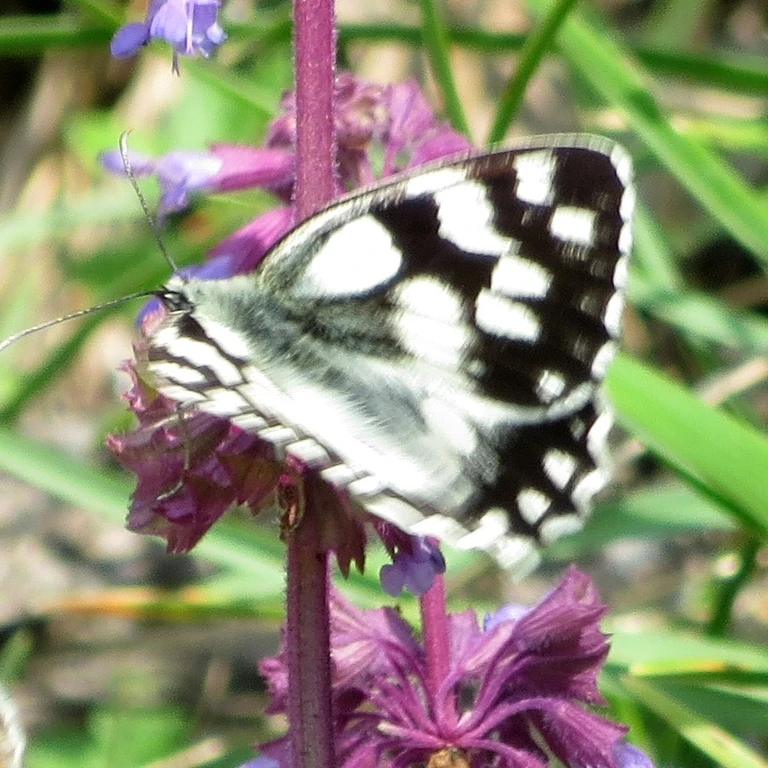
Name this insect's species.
Melanargia galathea
